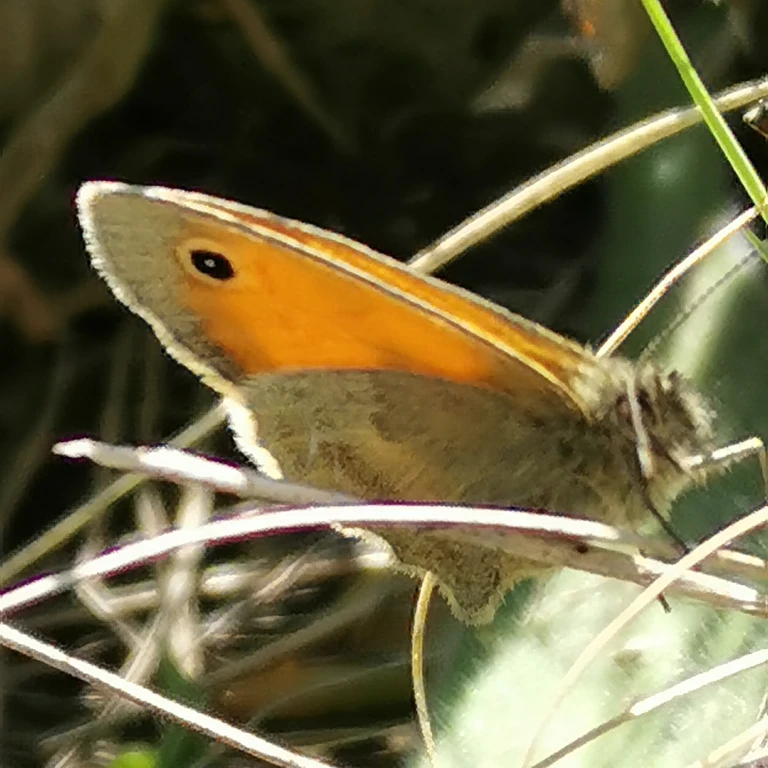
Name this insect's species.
Coenonympha pamphilus
